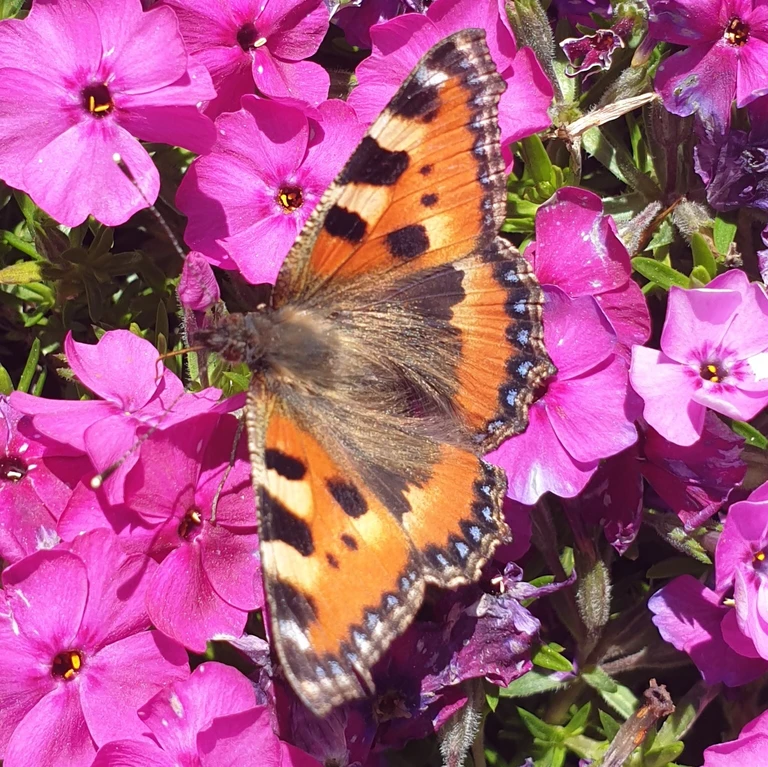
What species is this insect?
Aglais urticae
